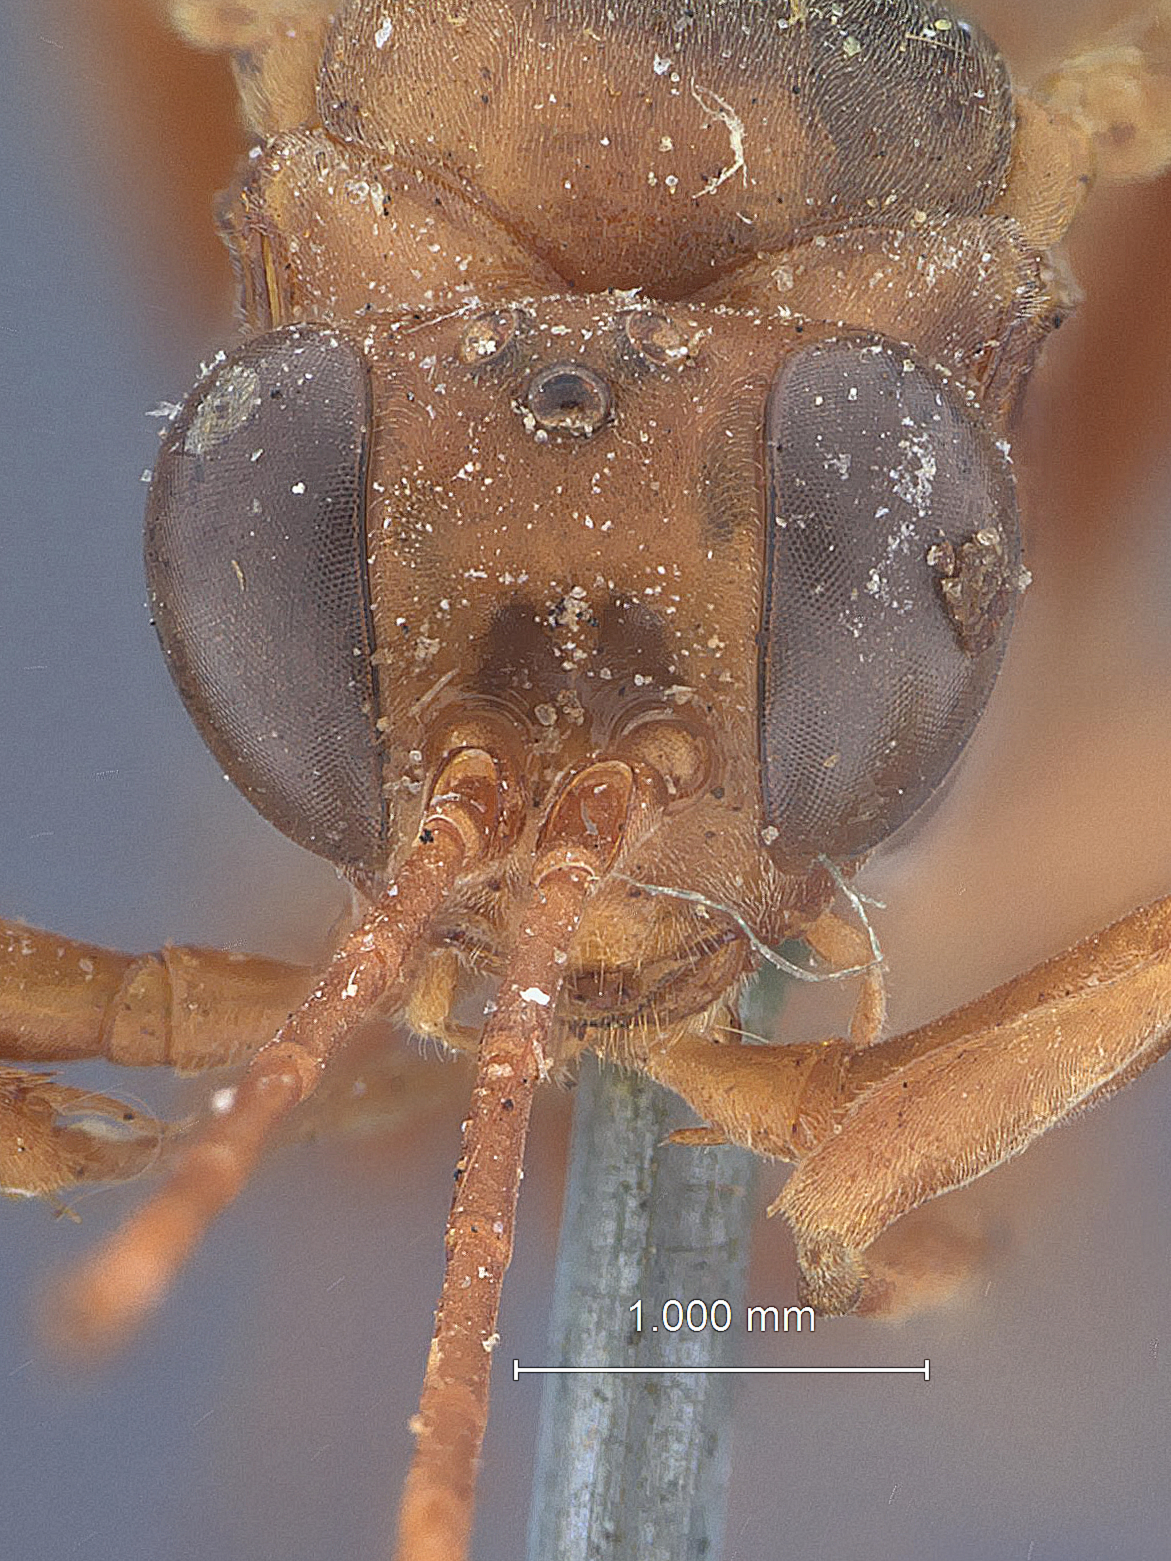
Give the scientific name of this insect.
Lanugo deserti
